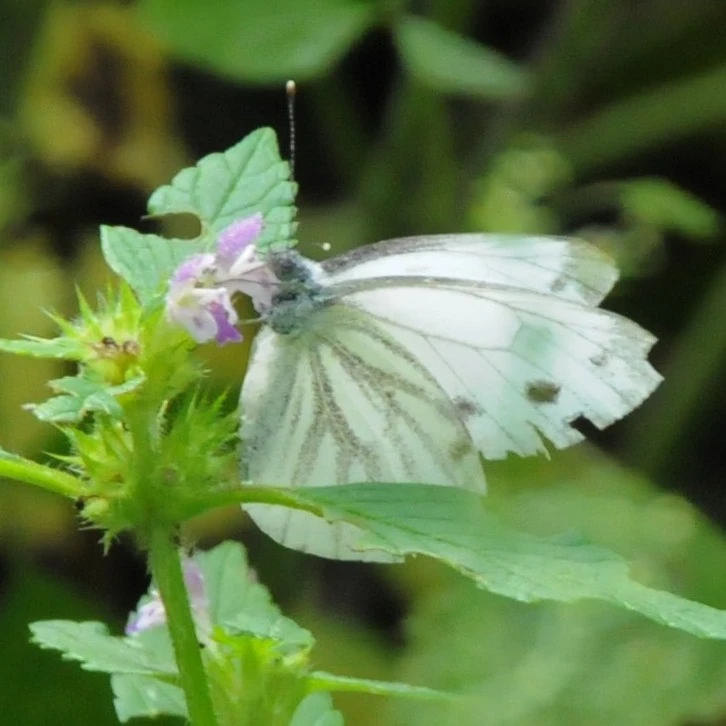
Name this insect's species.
Pieris napi
